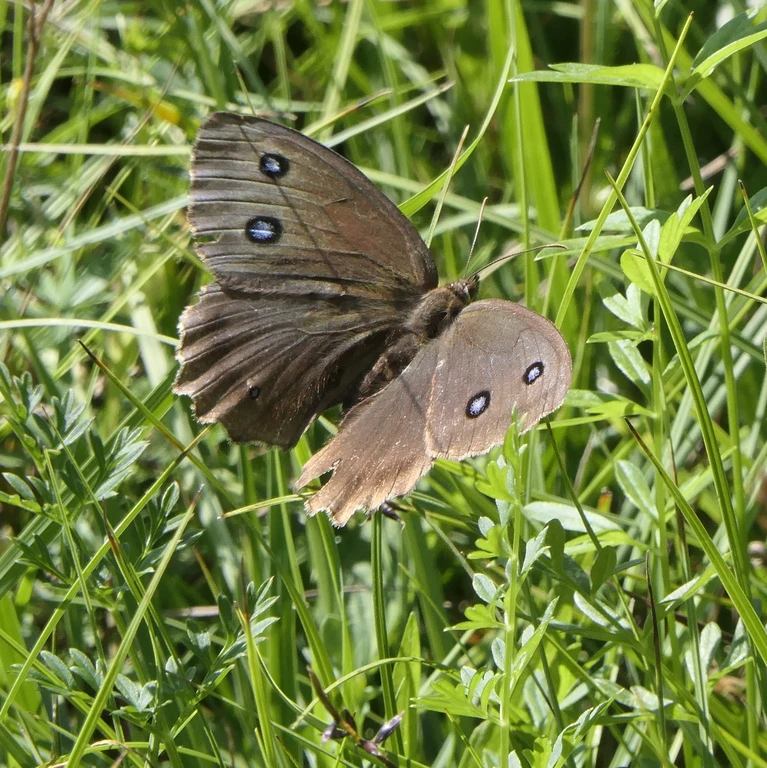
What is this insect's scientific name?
Minois dryas
